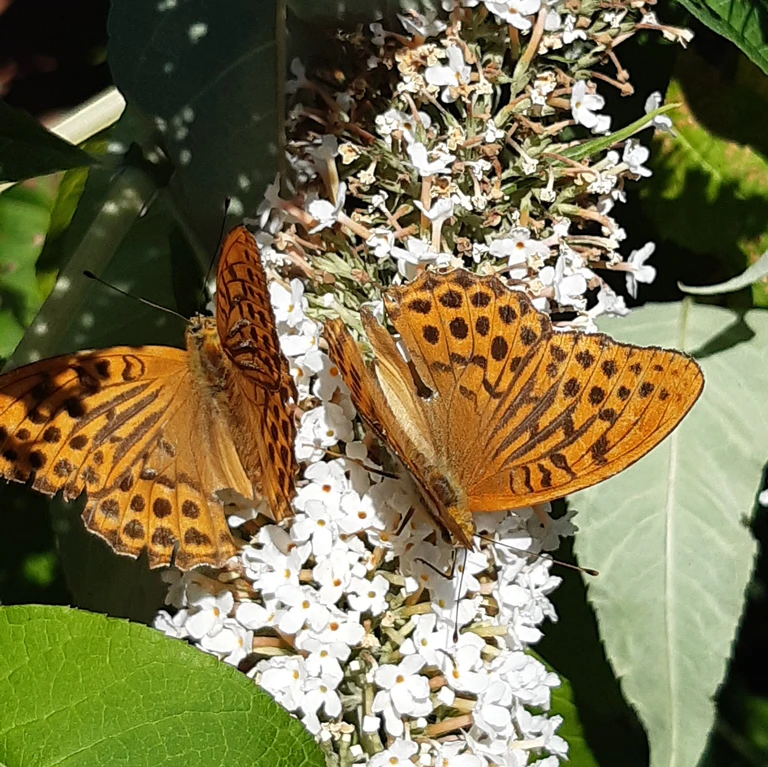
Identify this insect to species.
Argynnis paphia
